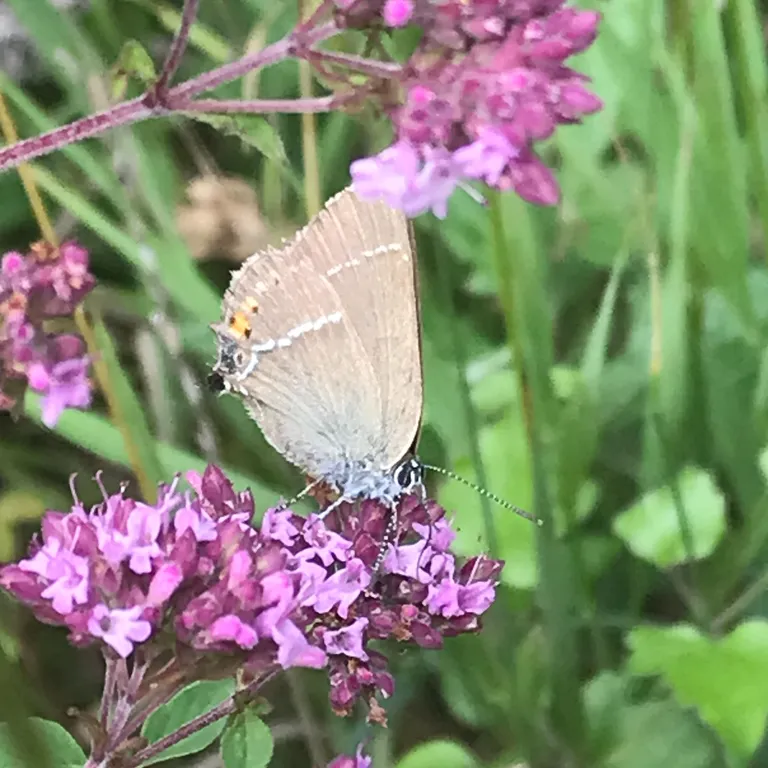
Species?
Satyrium spini (also Tuttiola spini)
